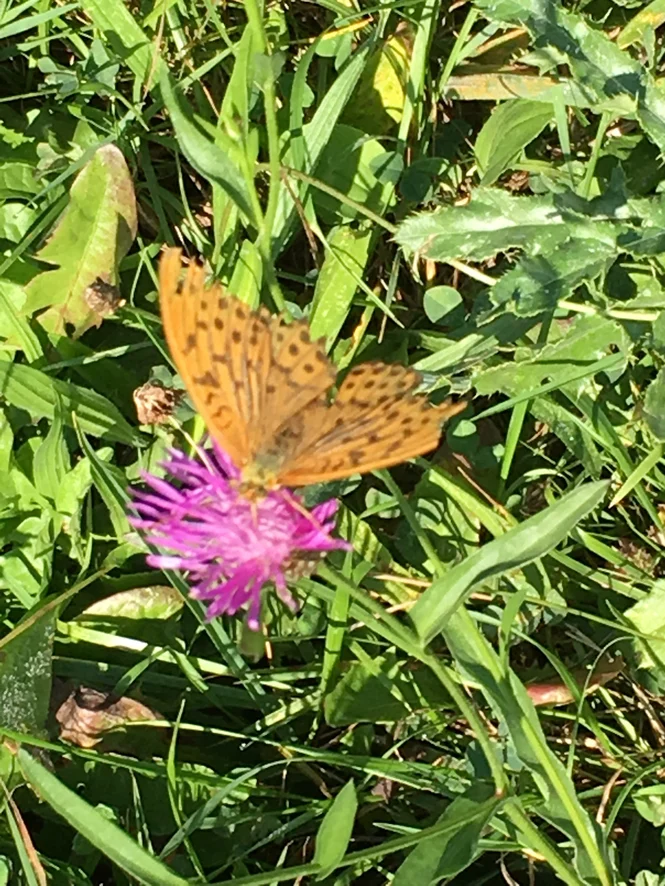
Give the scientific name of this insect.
Argynnis paphia
